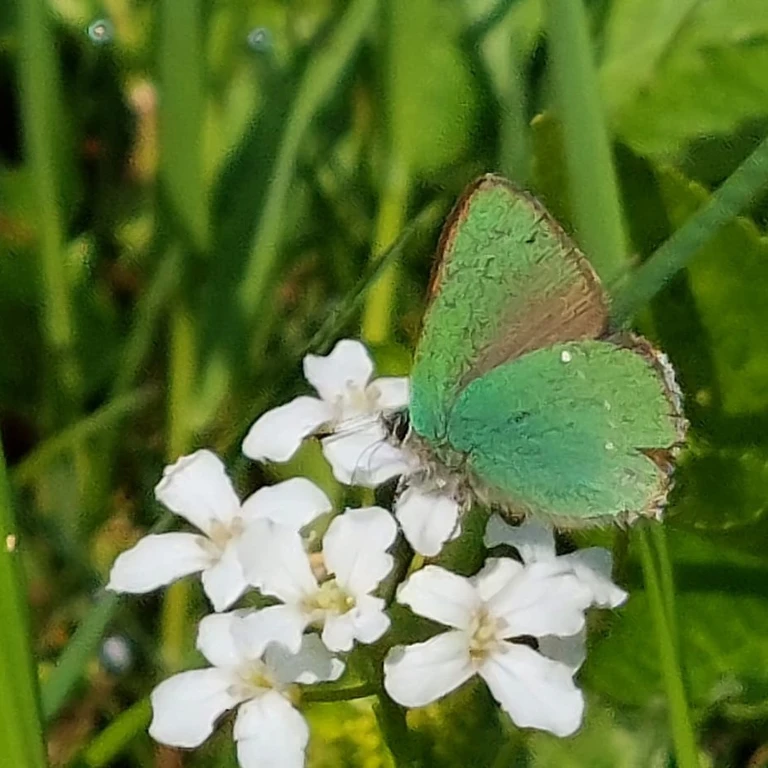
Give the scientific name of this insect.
Callophrys rubi
